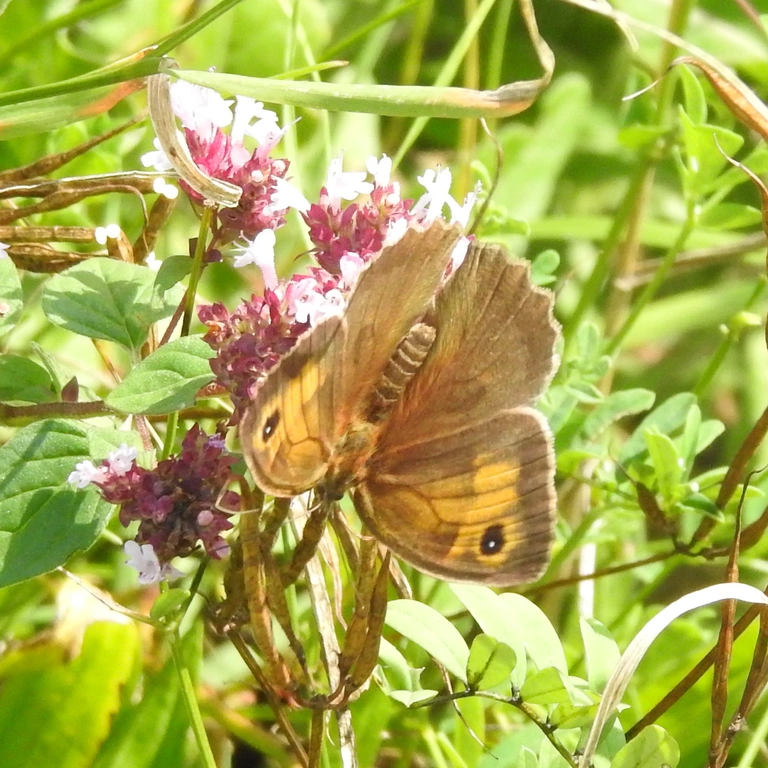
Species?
Maniola jurtina
